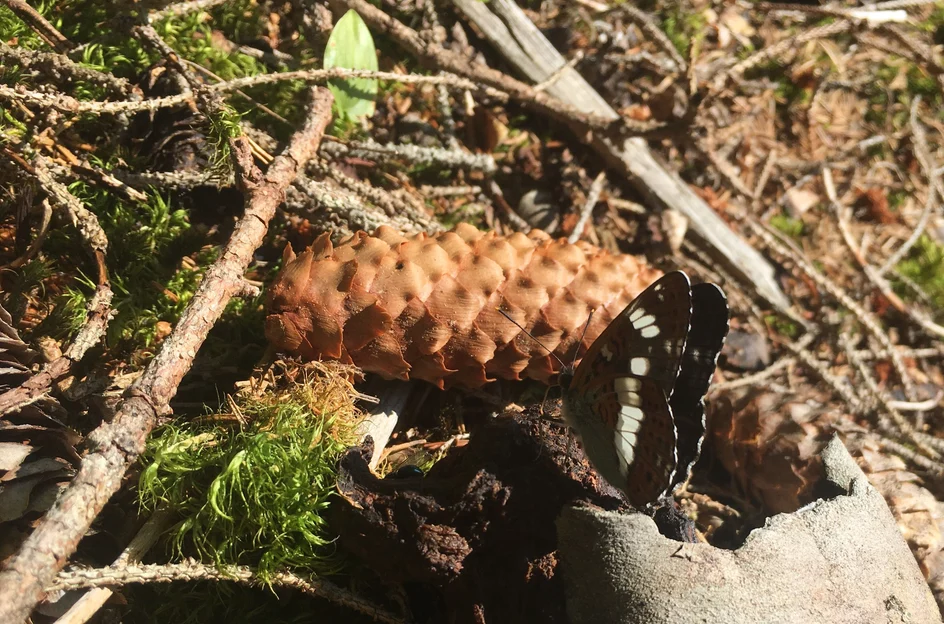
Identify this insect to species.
Limenitis camilla (also Ladoga camilla)
